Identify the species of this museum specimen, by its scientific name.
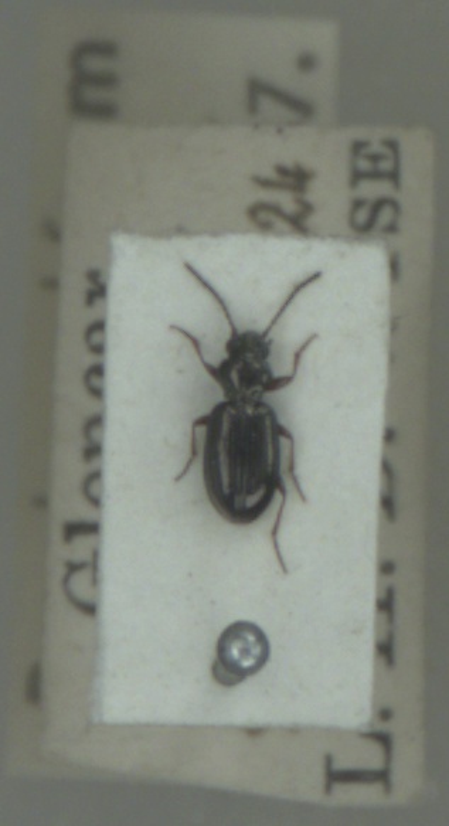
Bembidion lampros
